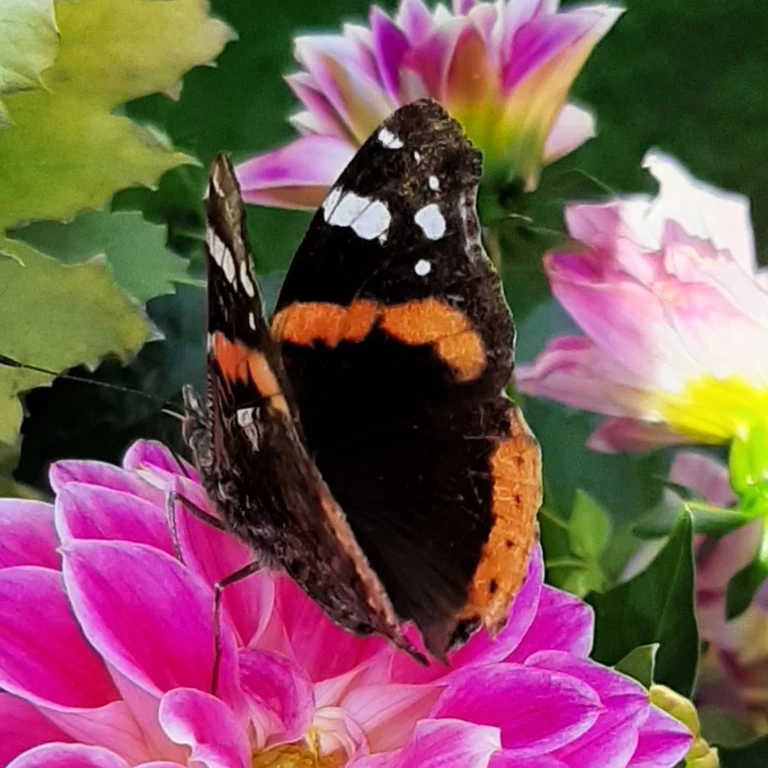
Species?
Vanessa atalanta
